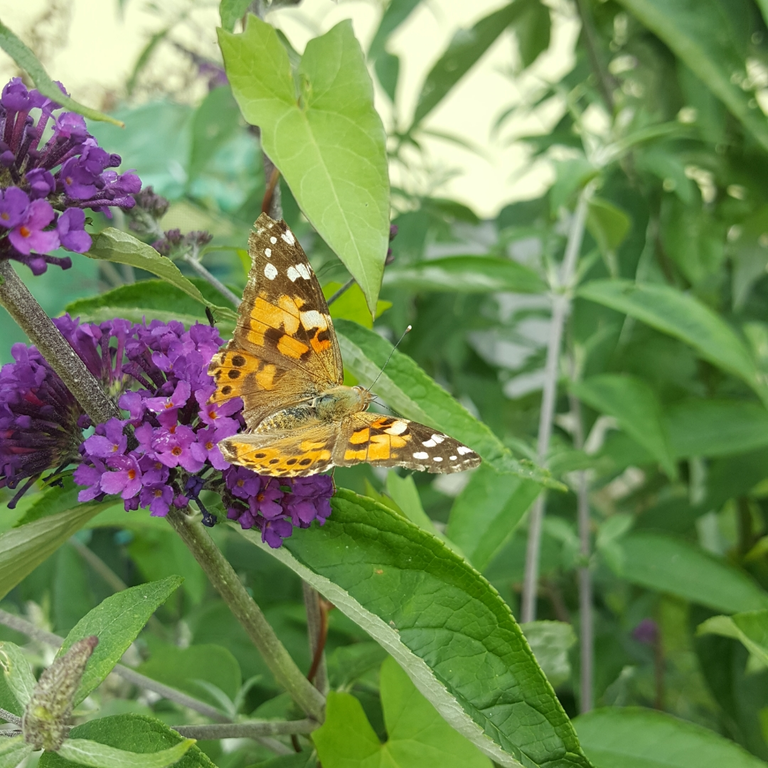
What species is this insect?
Vanessa cardui
